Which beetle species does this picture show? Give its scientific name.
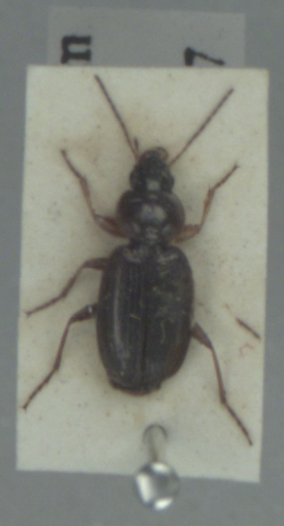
Olisthopus rotundatus
